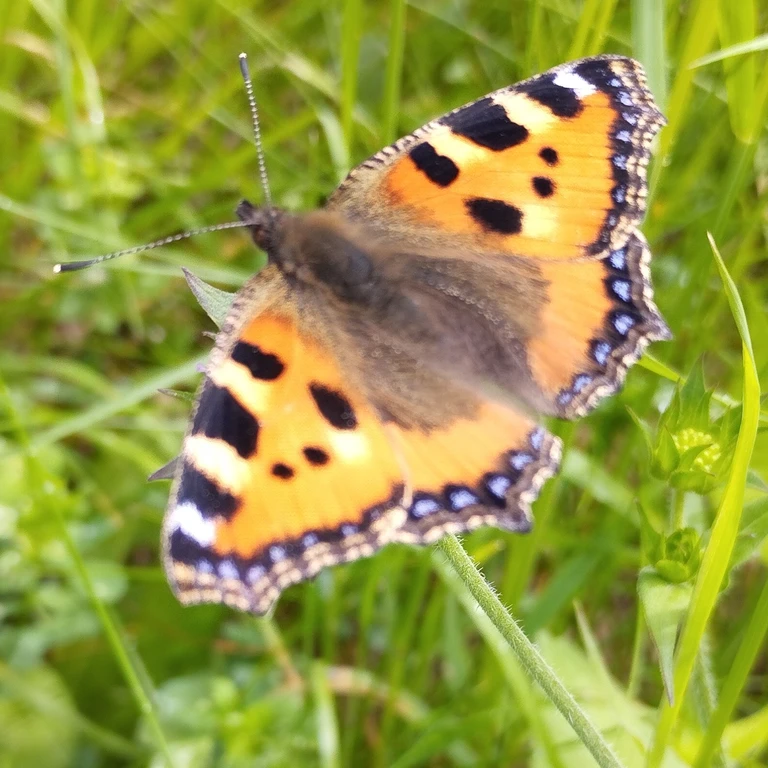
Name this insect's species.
Aglais urticae
